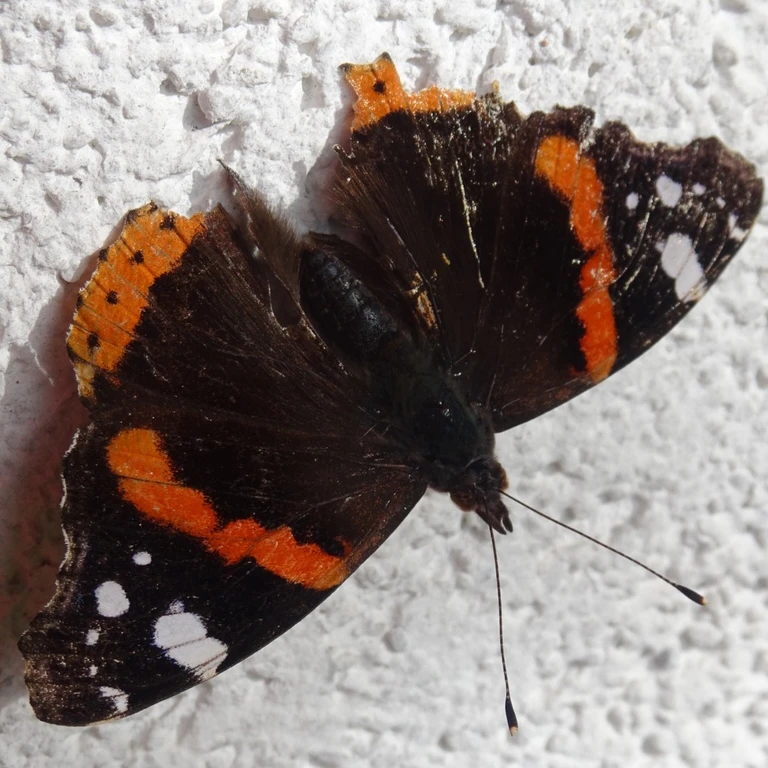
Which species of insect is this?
Vanessa atalanta
